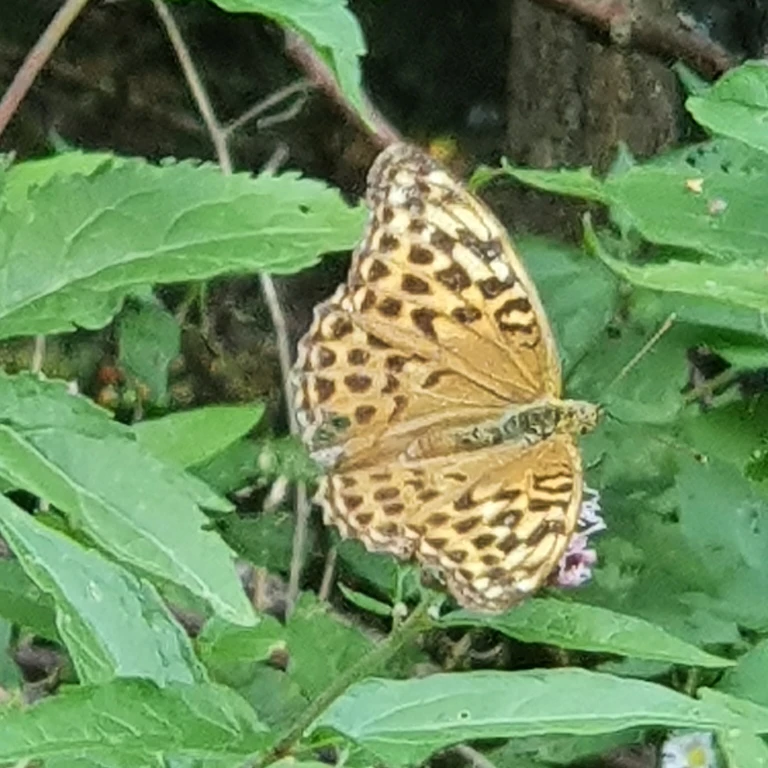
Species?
Argynnis paphia
